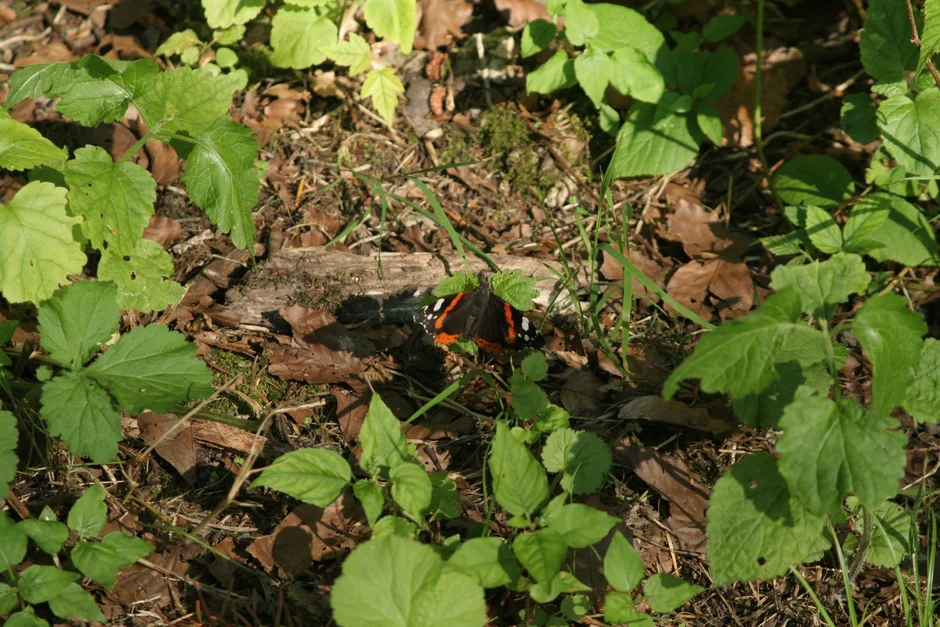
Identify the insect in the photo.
Vanessa atalanta
